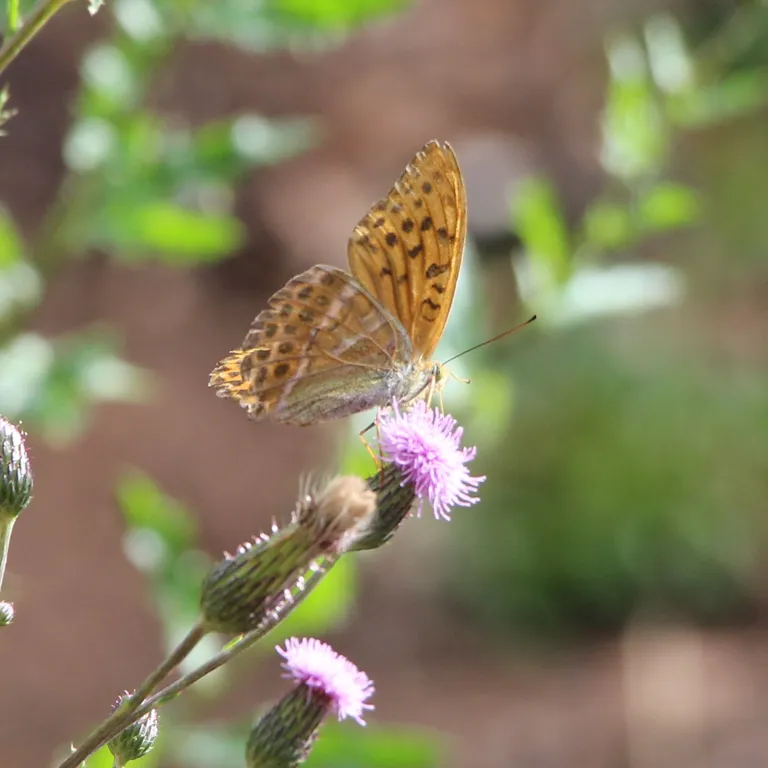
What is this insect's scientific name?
Argynnis paphia
